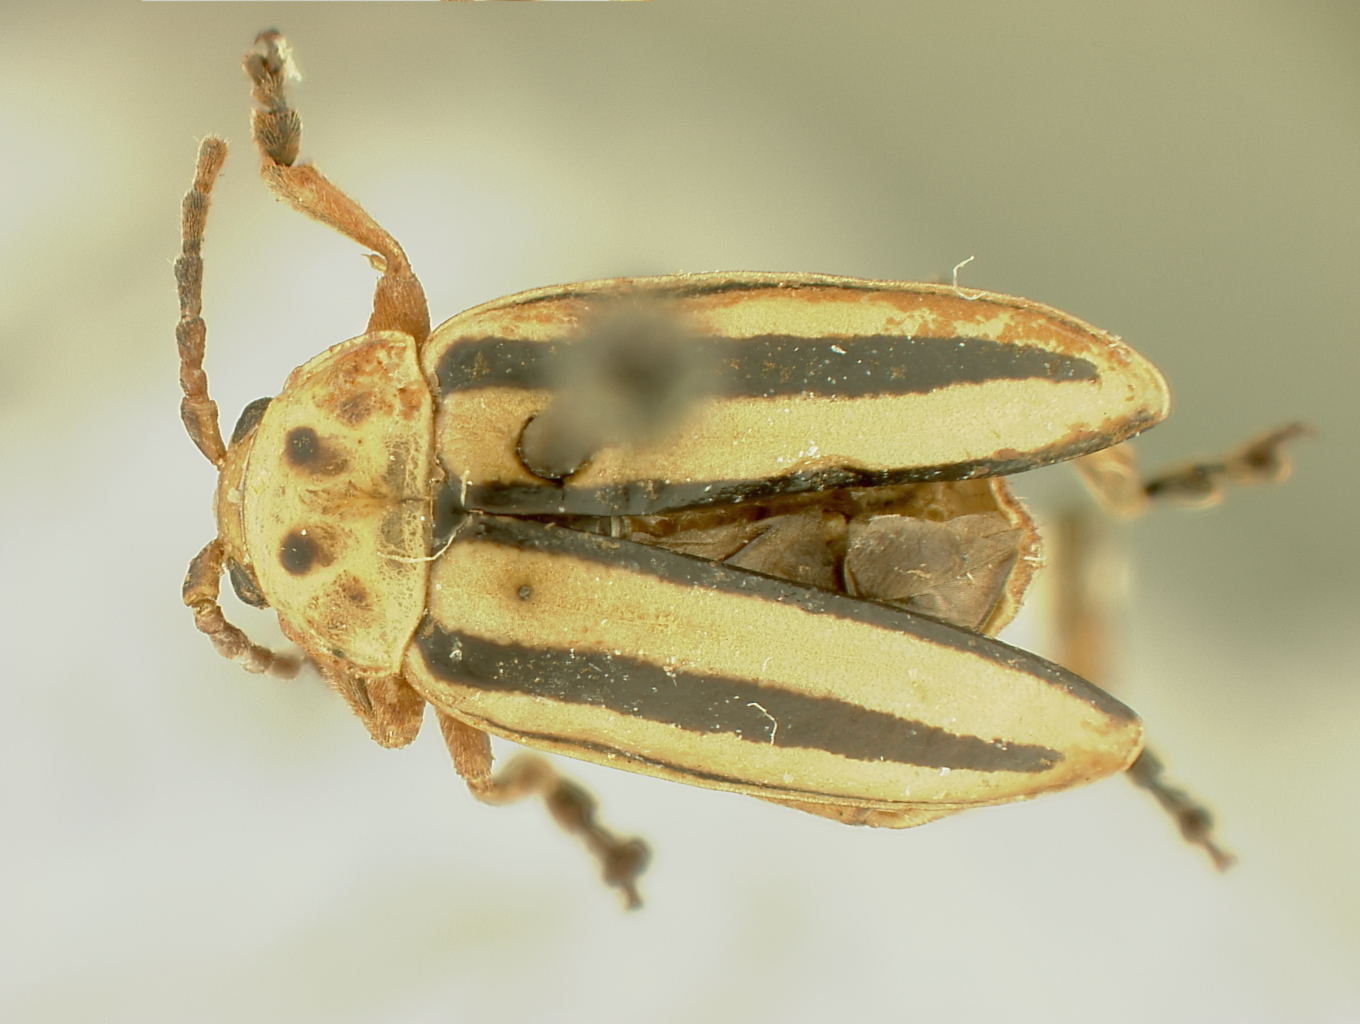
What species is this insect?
Disonycha weismani
